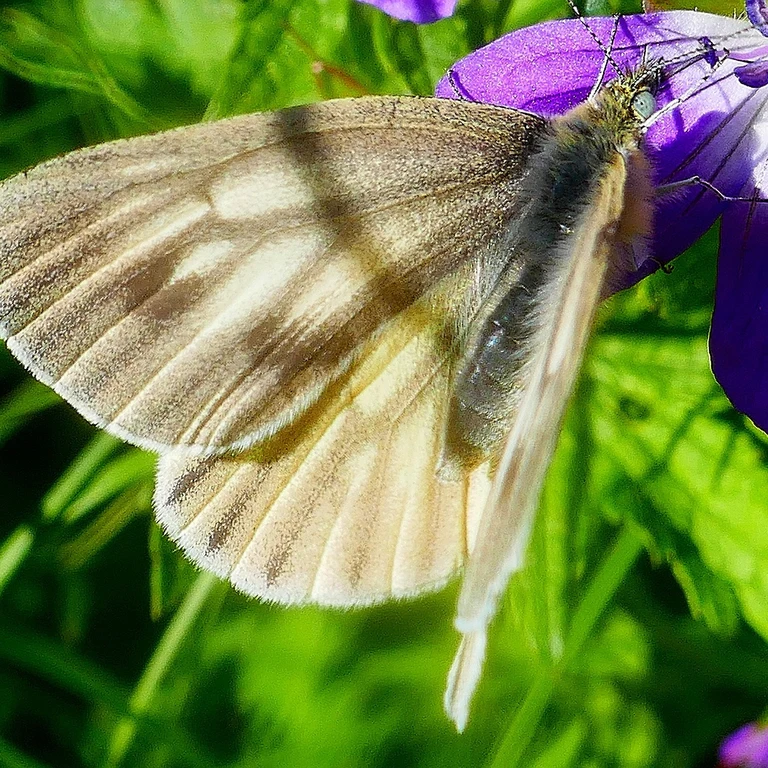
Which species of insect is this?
Pieris bryoniae
